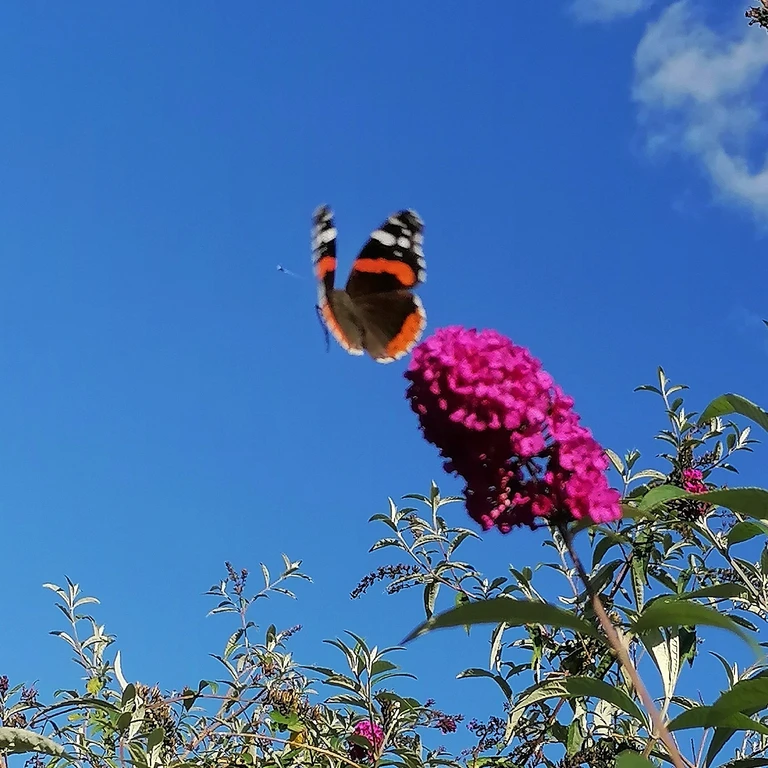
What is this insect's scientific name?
Vanessa atalanta
